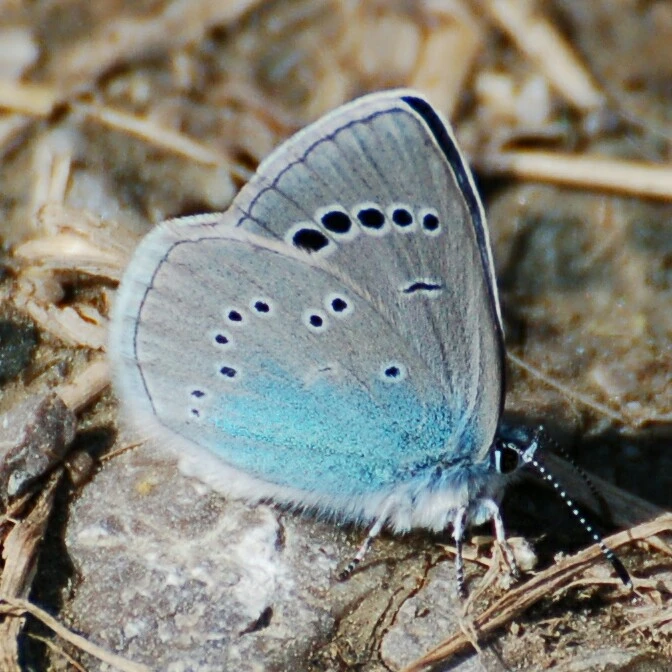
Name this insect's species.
Glaucopsyche alexis
